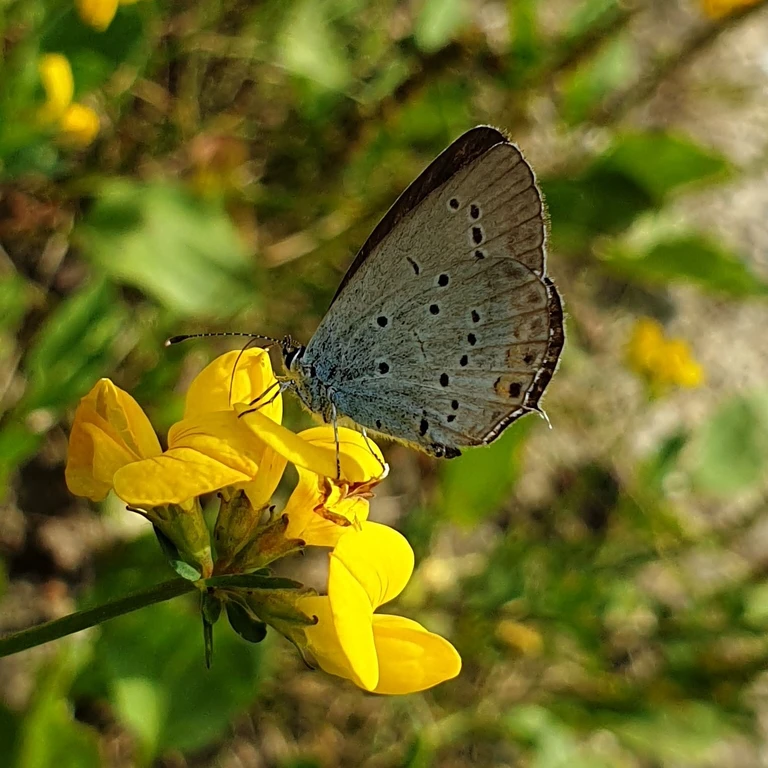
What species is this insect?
Cupido argiades (also Elkalyce argiades)
